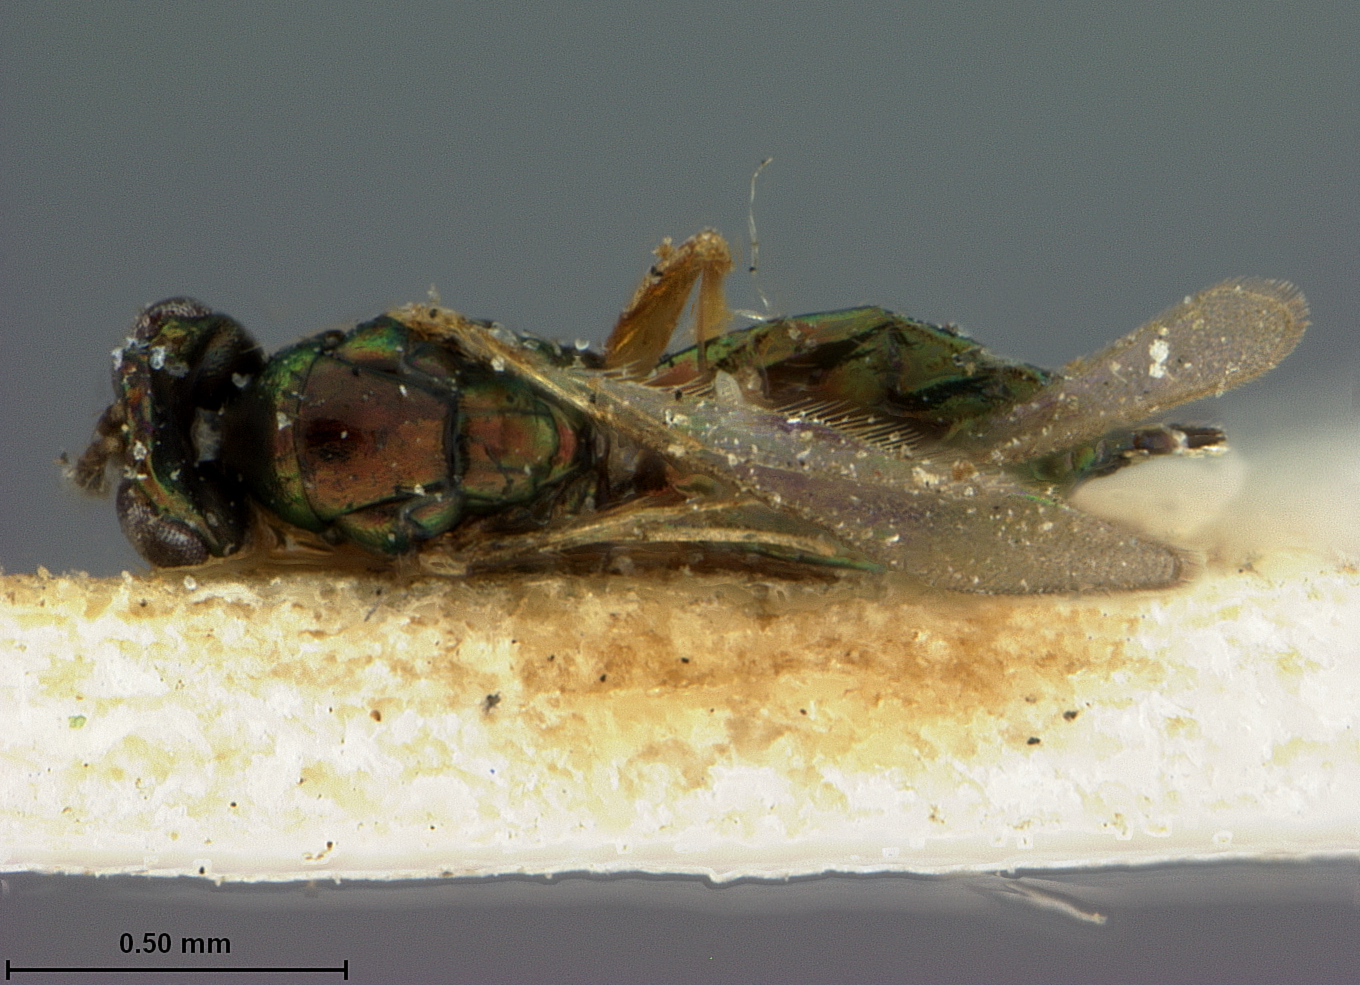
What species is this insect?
Terastichus cupreus
